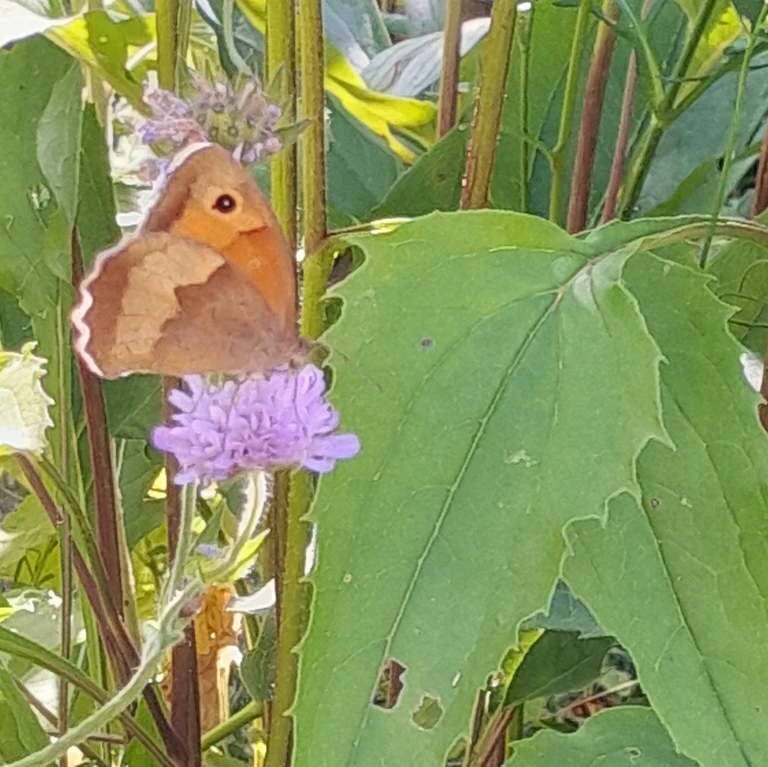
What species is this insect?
Maniola jurtina
